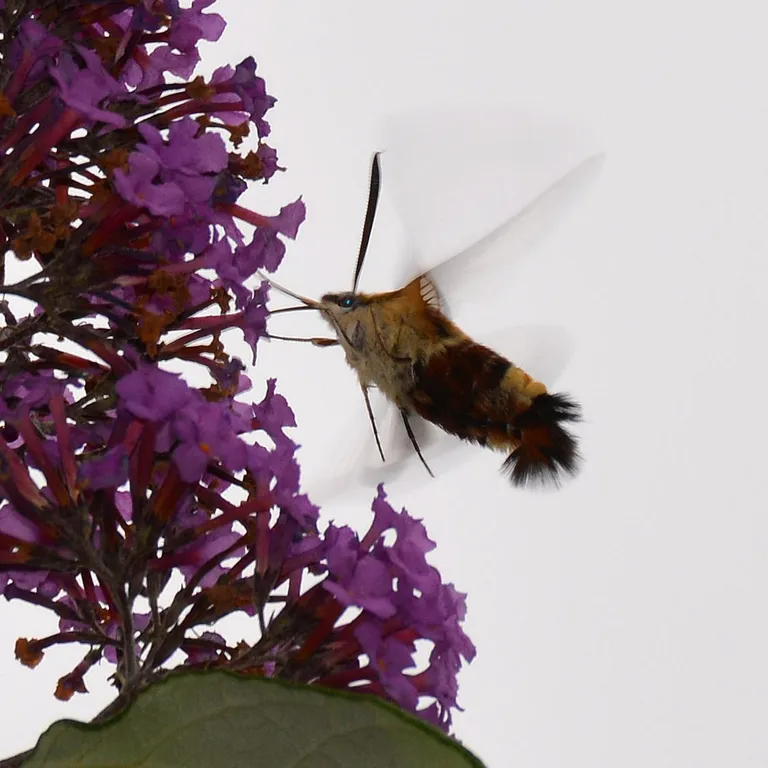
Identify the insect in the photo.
Hemaris fuciformis
